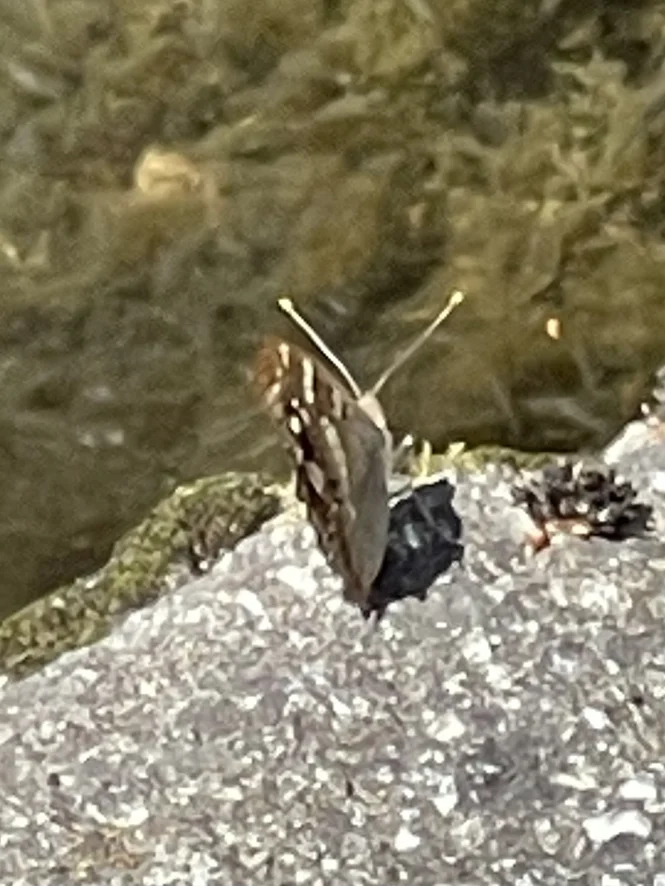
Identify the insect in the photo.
Apatura ilia
